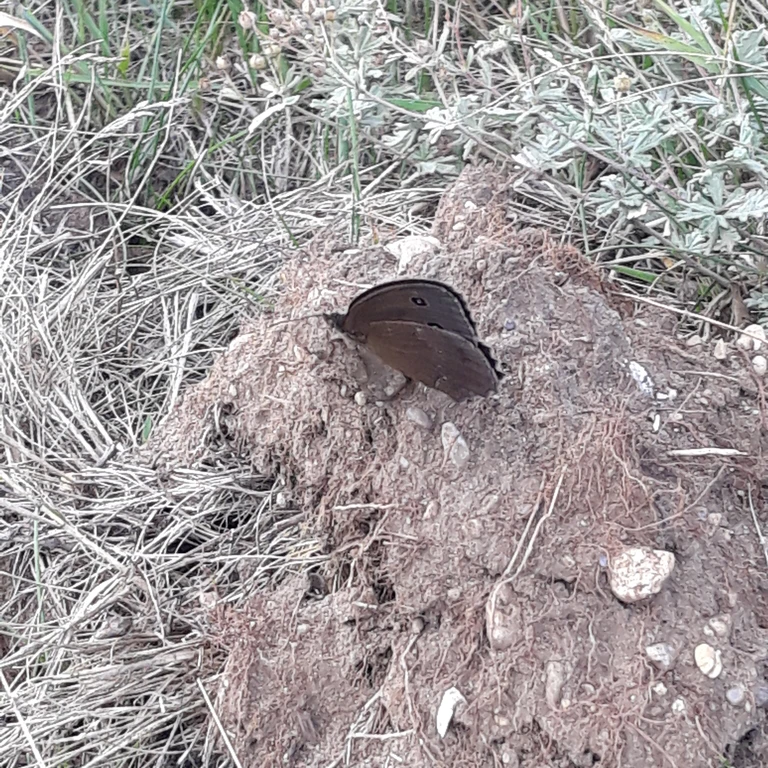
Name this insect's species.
Minois dryas
